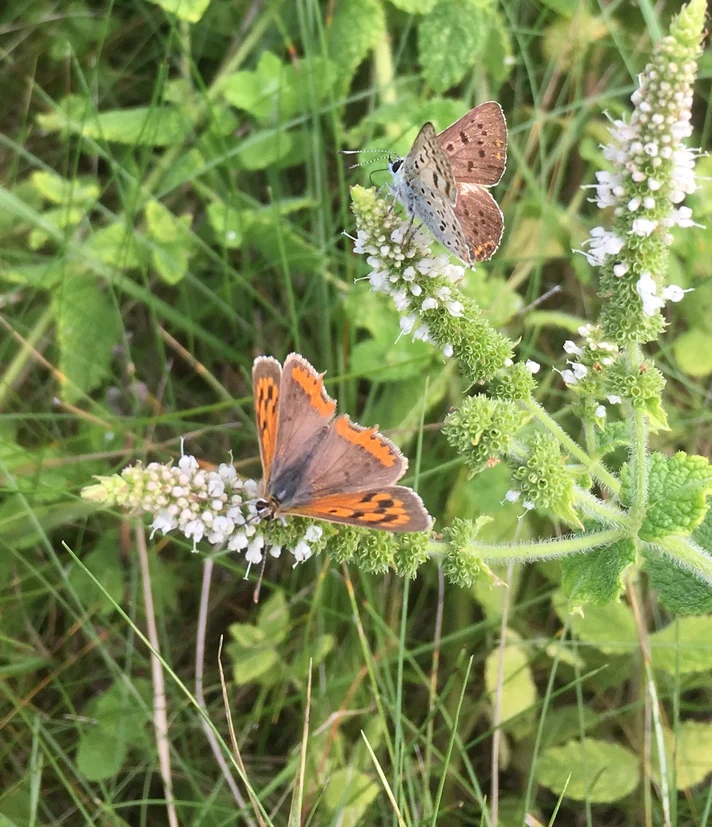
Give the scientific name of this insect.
Lycaena tityrus (also Loweia tityrus)
